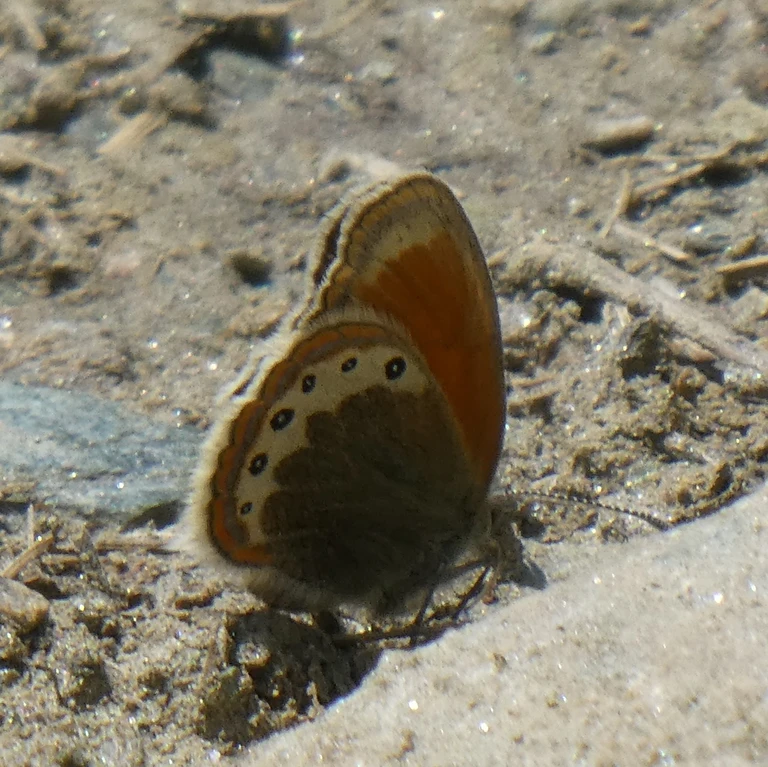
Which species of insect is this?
Coenonympha gardetta
